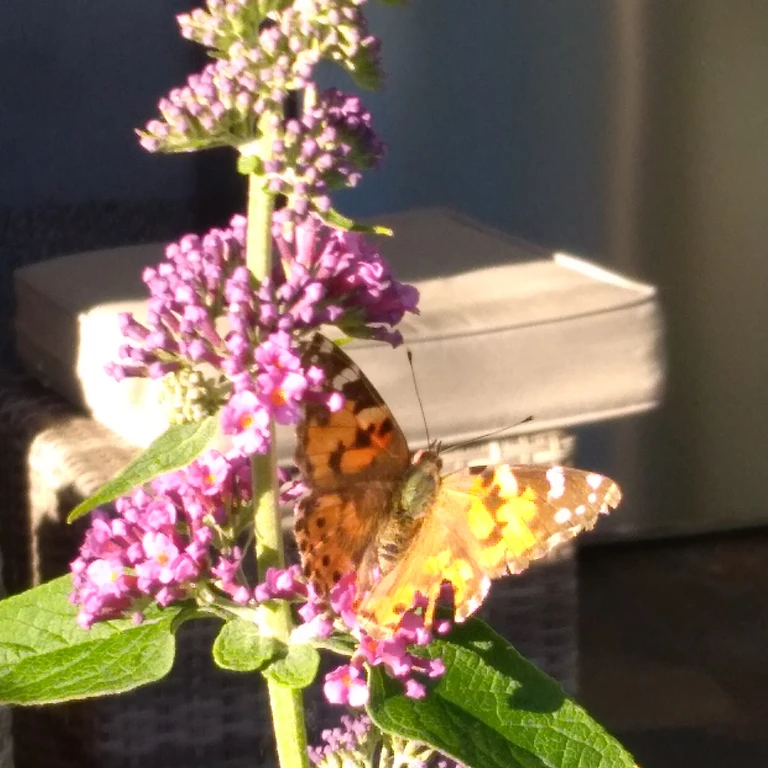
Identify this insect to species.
Vanessa cardui
